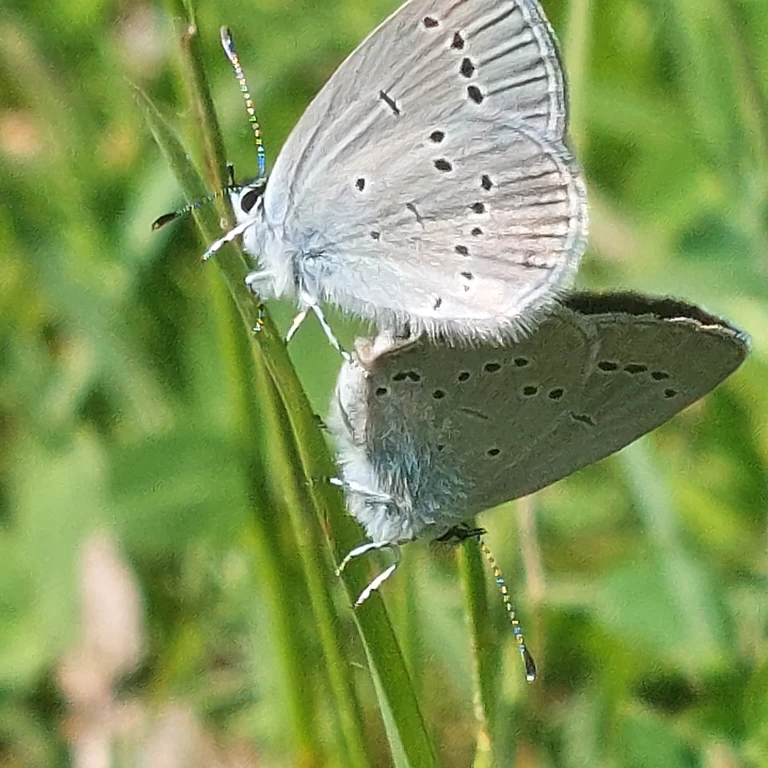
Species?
Cupido minimus
